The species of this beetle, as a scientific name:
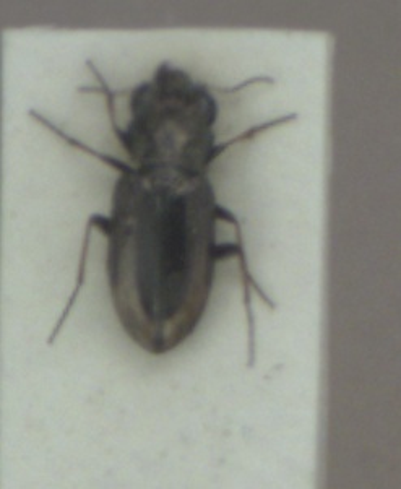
Notiophilus biguttatus
